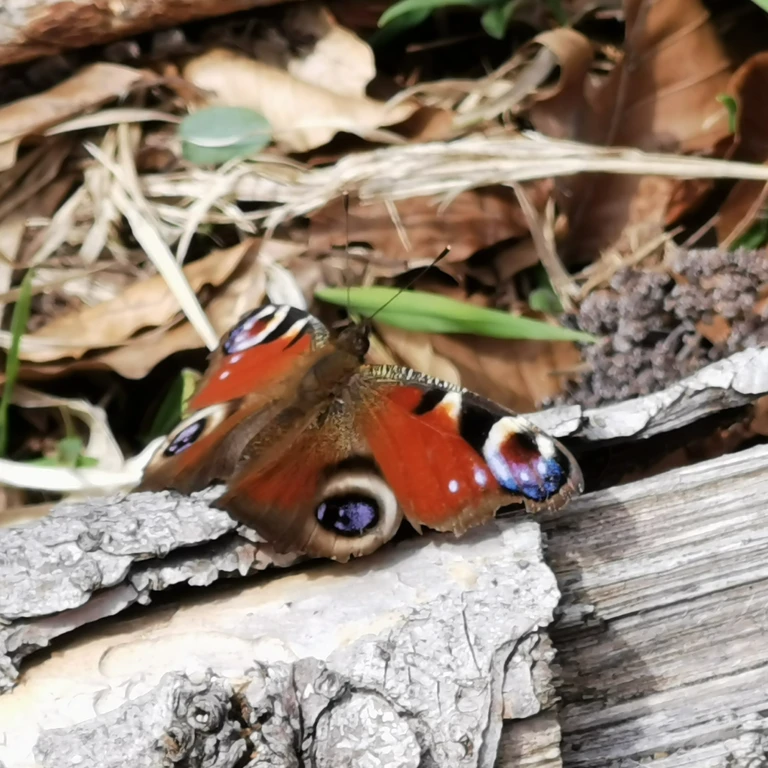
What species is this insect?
Aglais io
